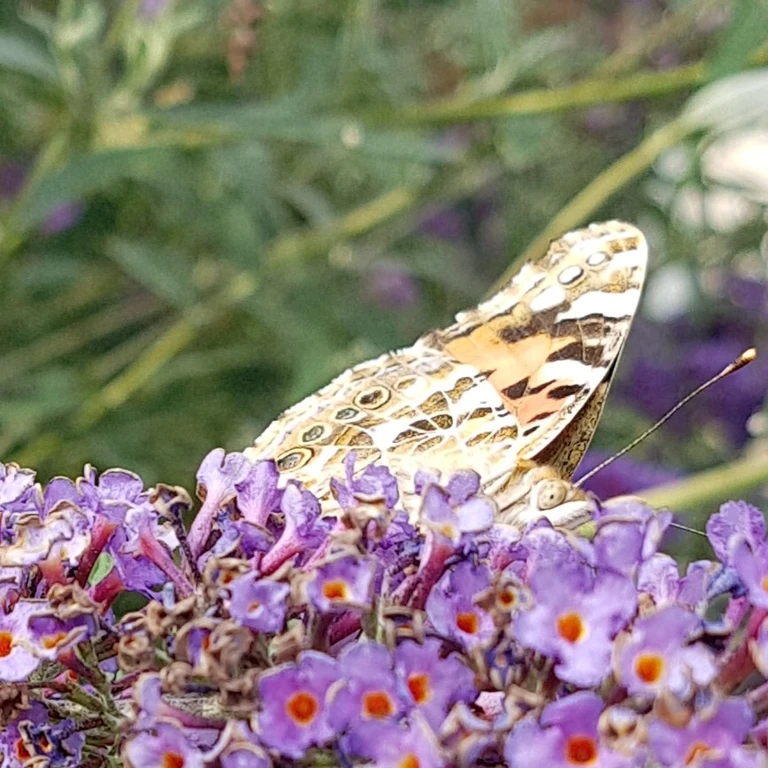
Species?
Vanessa cardui
